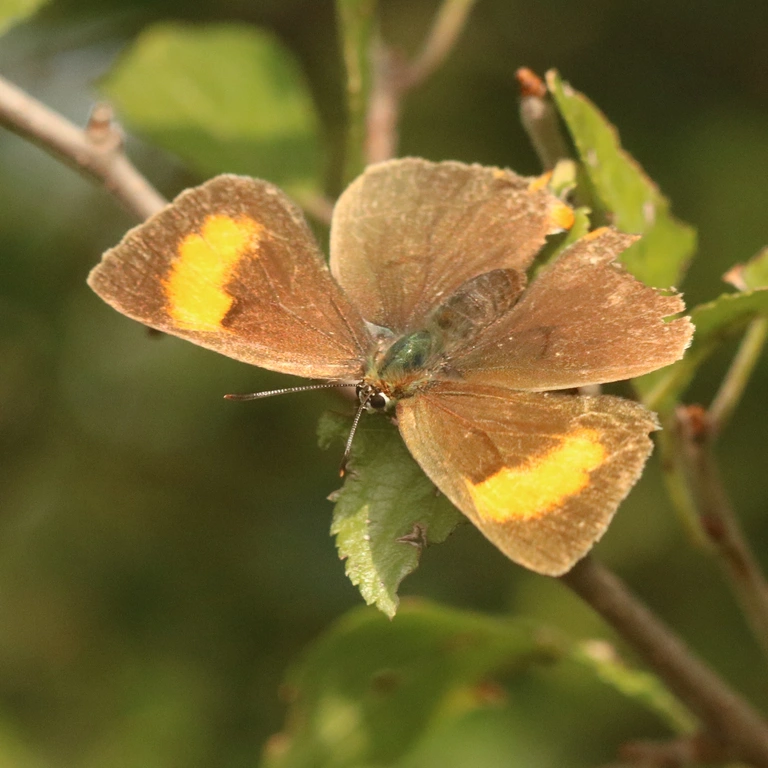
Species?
Thecla betulae
